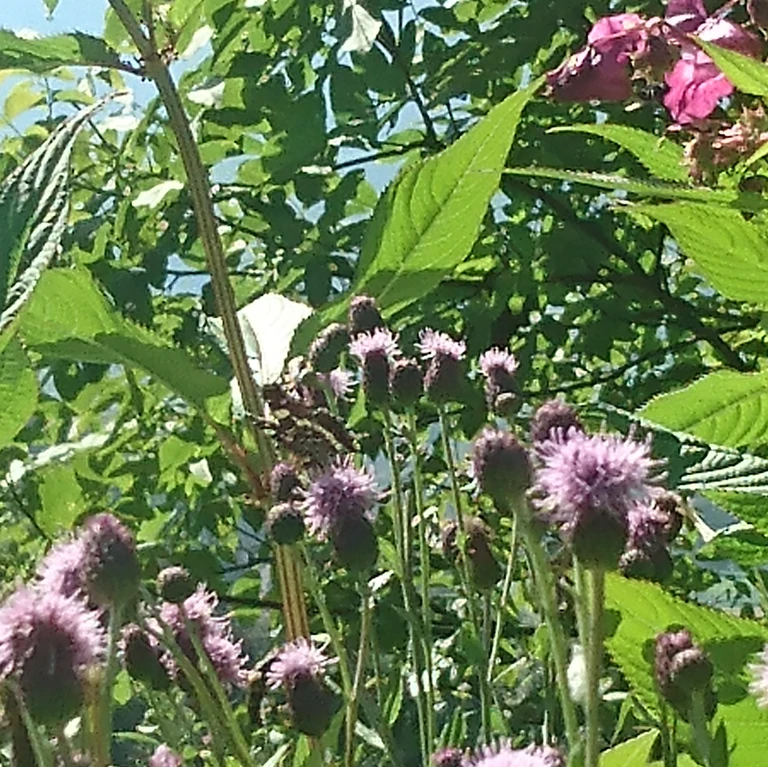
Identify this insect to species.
Araschnia levana
